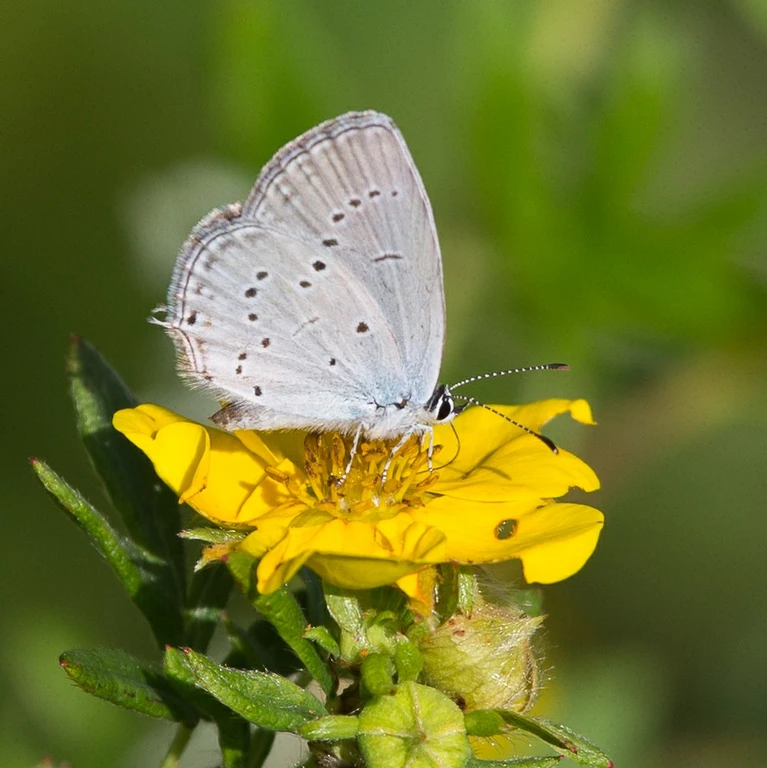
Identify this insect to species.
Cupido decolorata (also Elkalyce decolorata)
